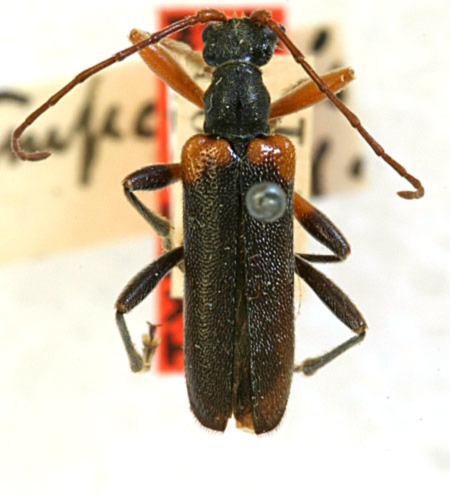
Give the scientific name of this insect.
Cortodera cubitalis (also Leptacmaeops temporalis)
